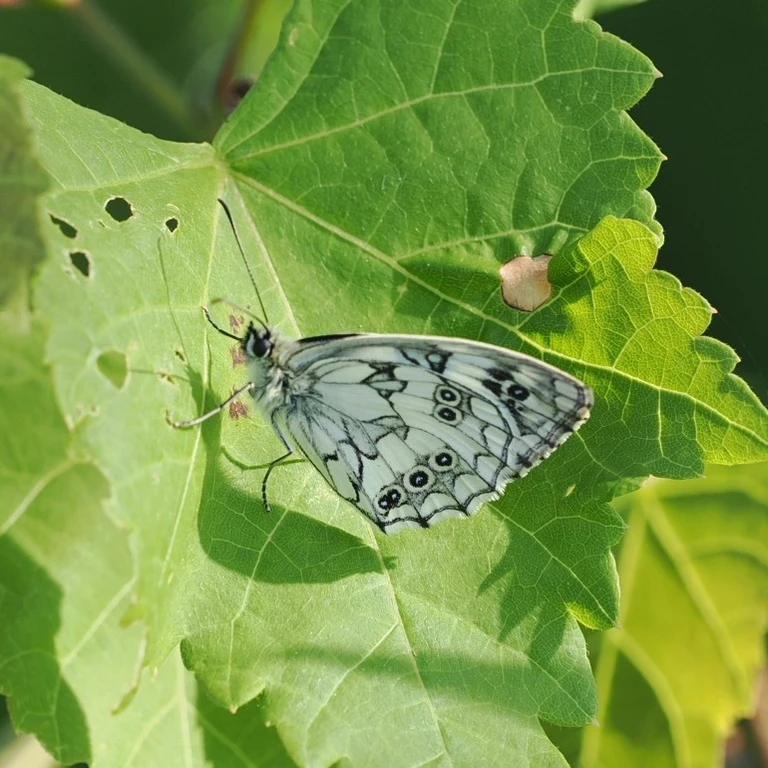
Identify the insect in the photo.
Melanargia galathea
